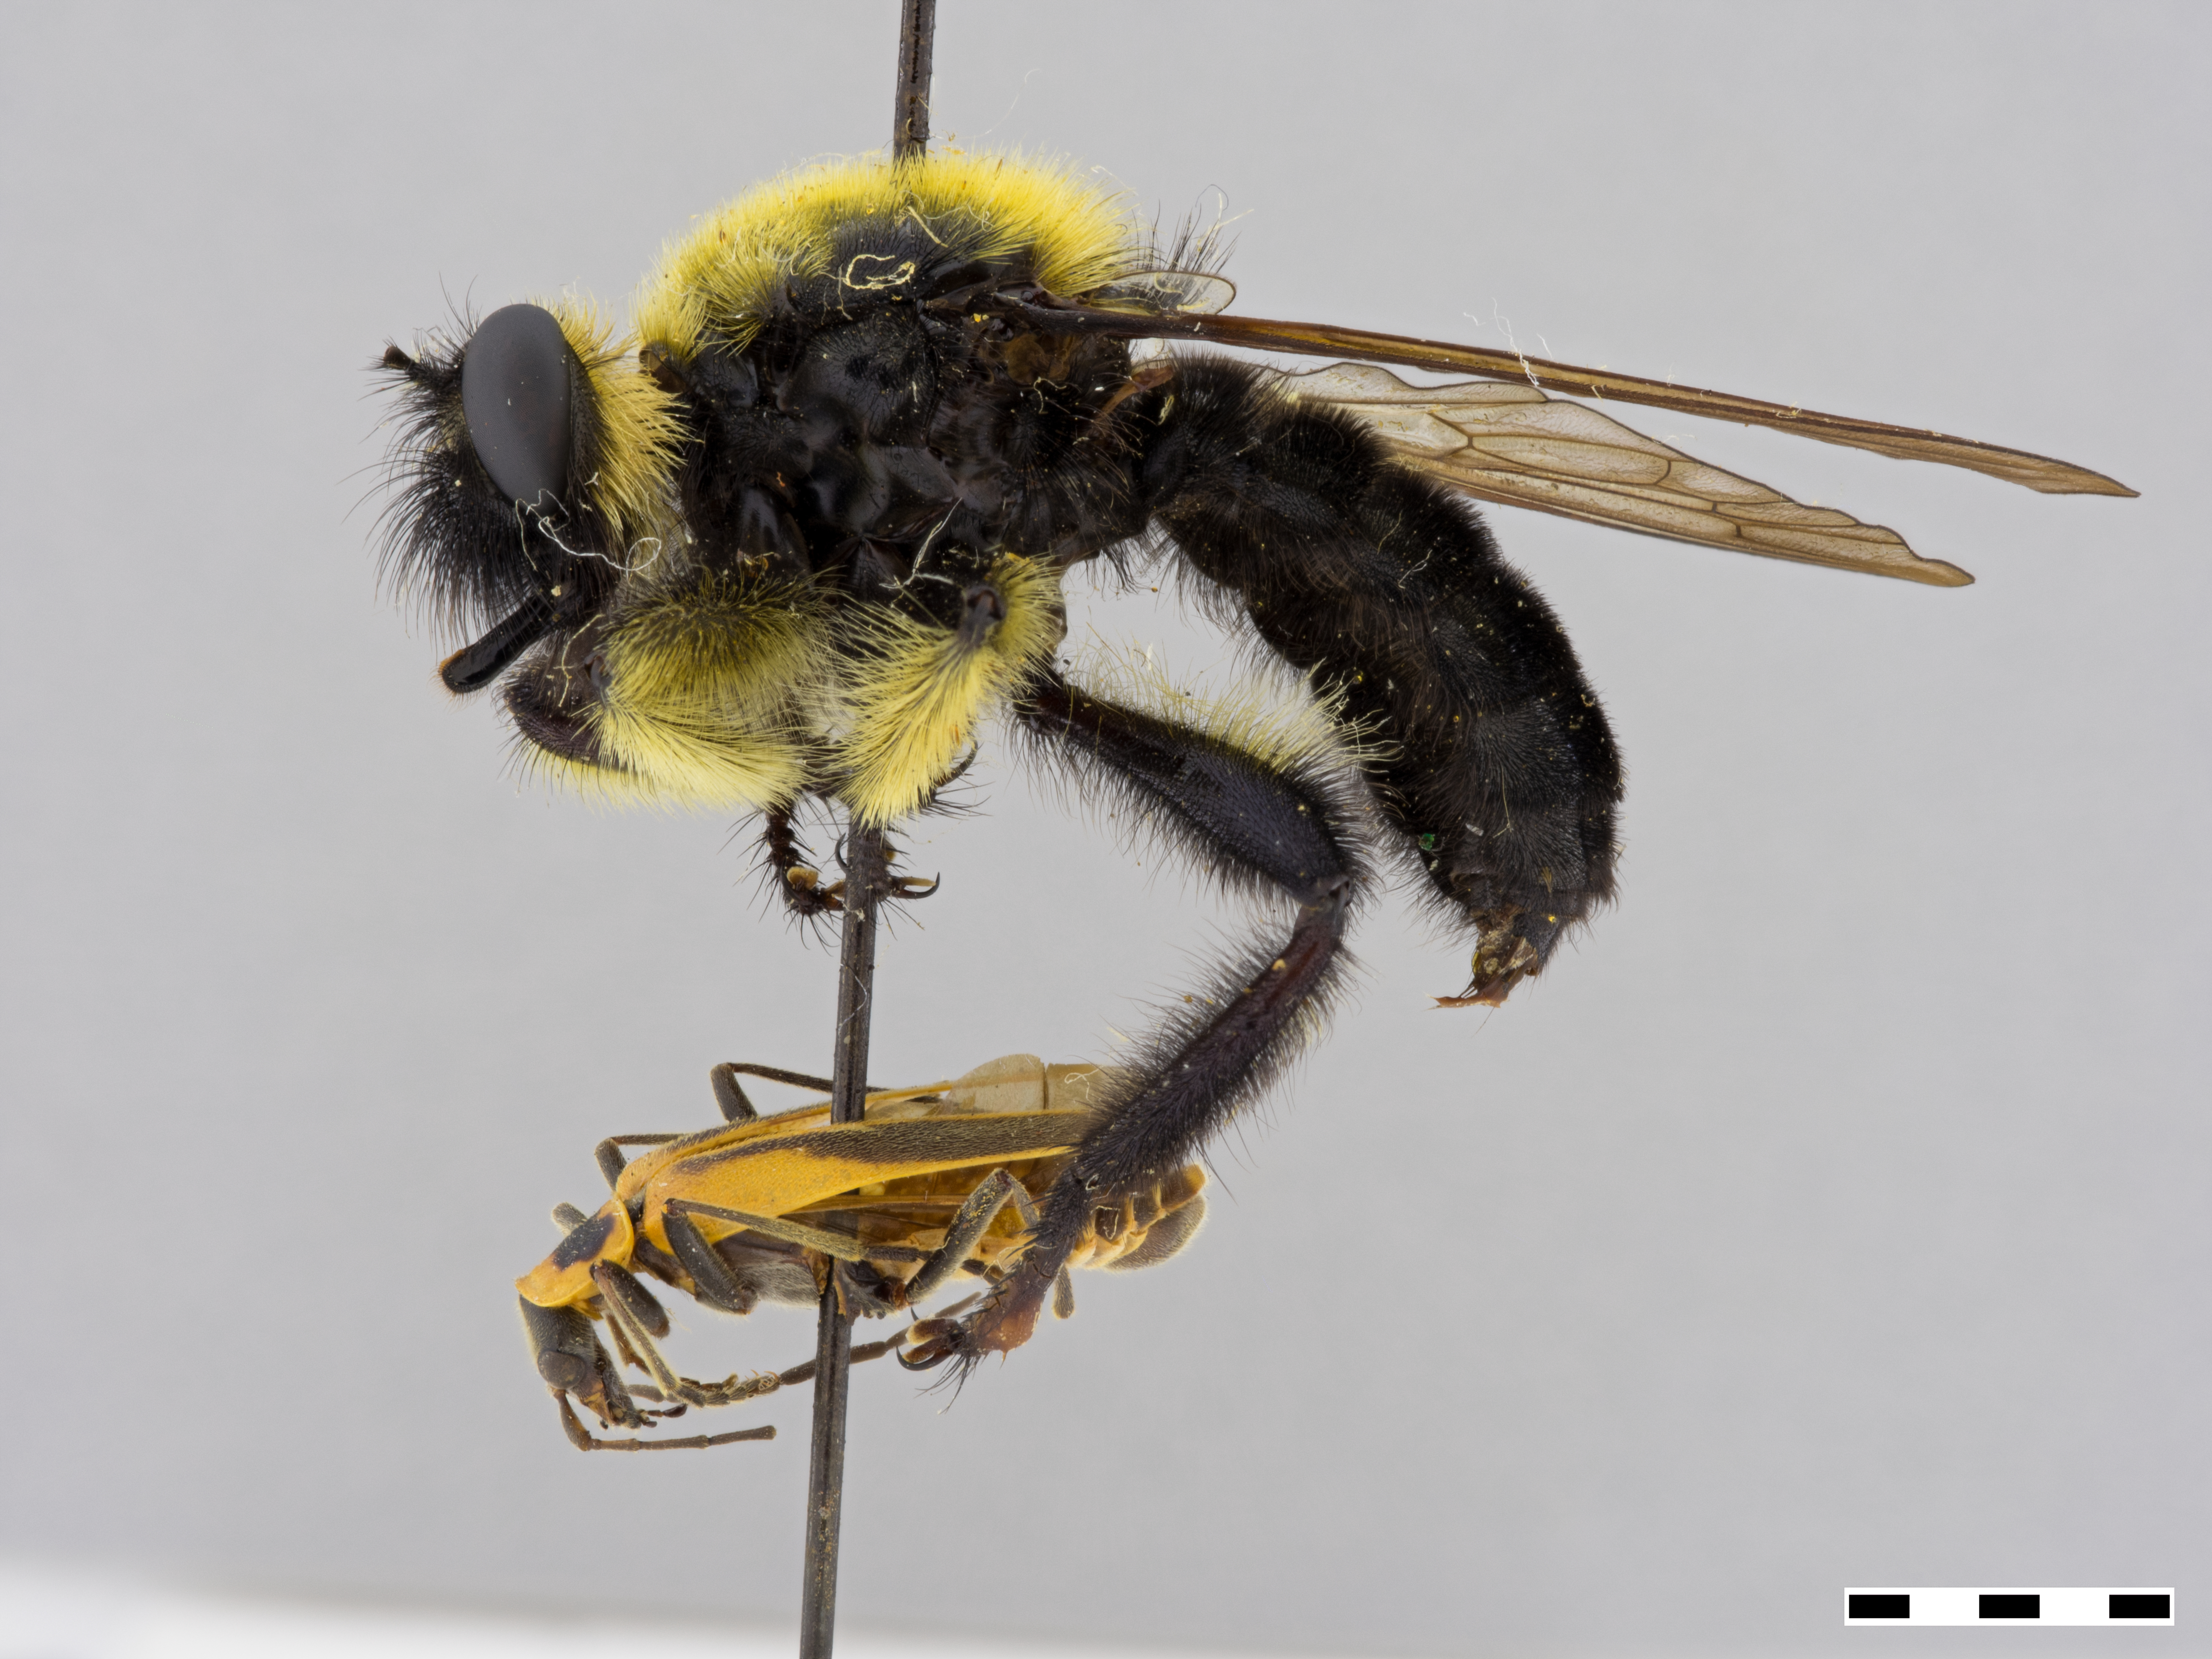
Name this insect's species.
Laphria affinis
